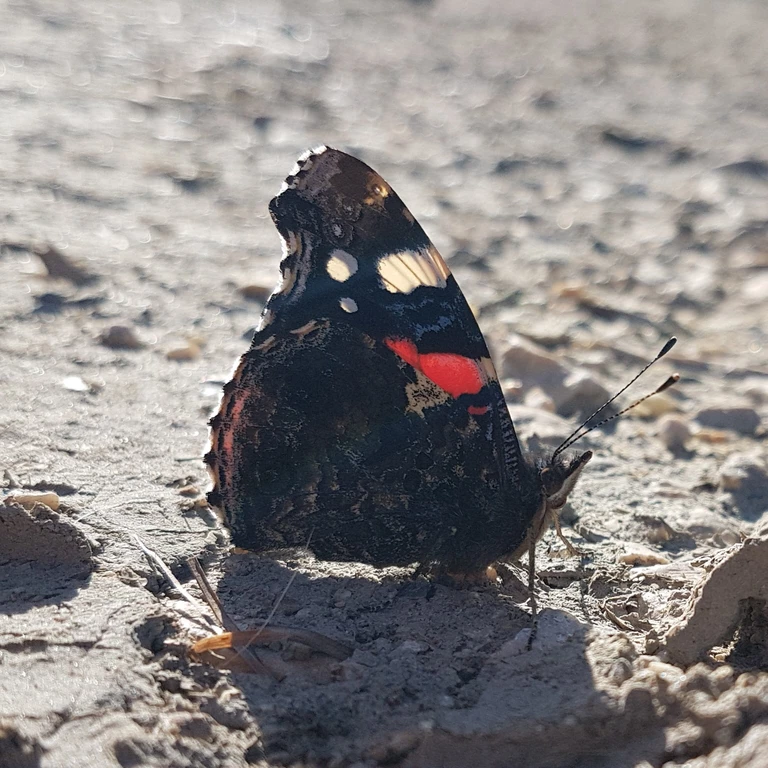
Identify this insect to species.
Vanessa atalanta
